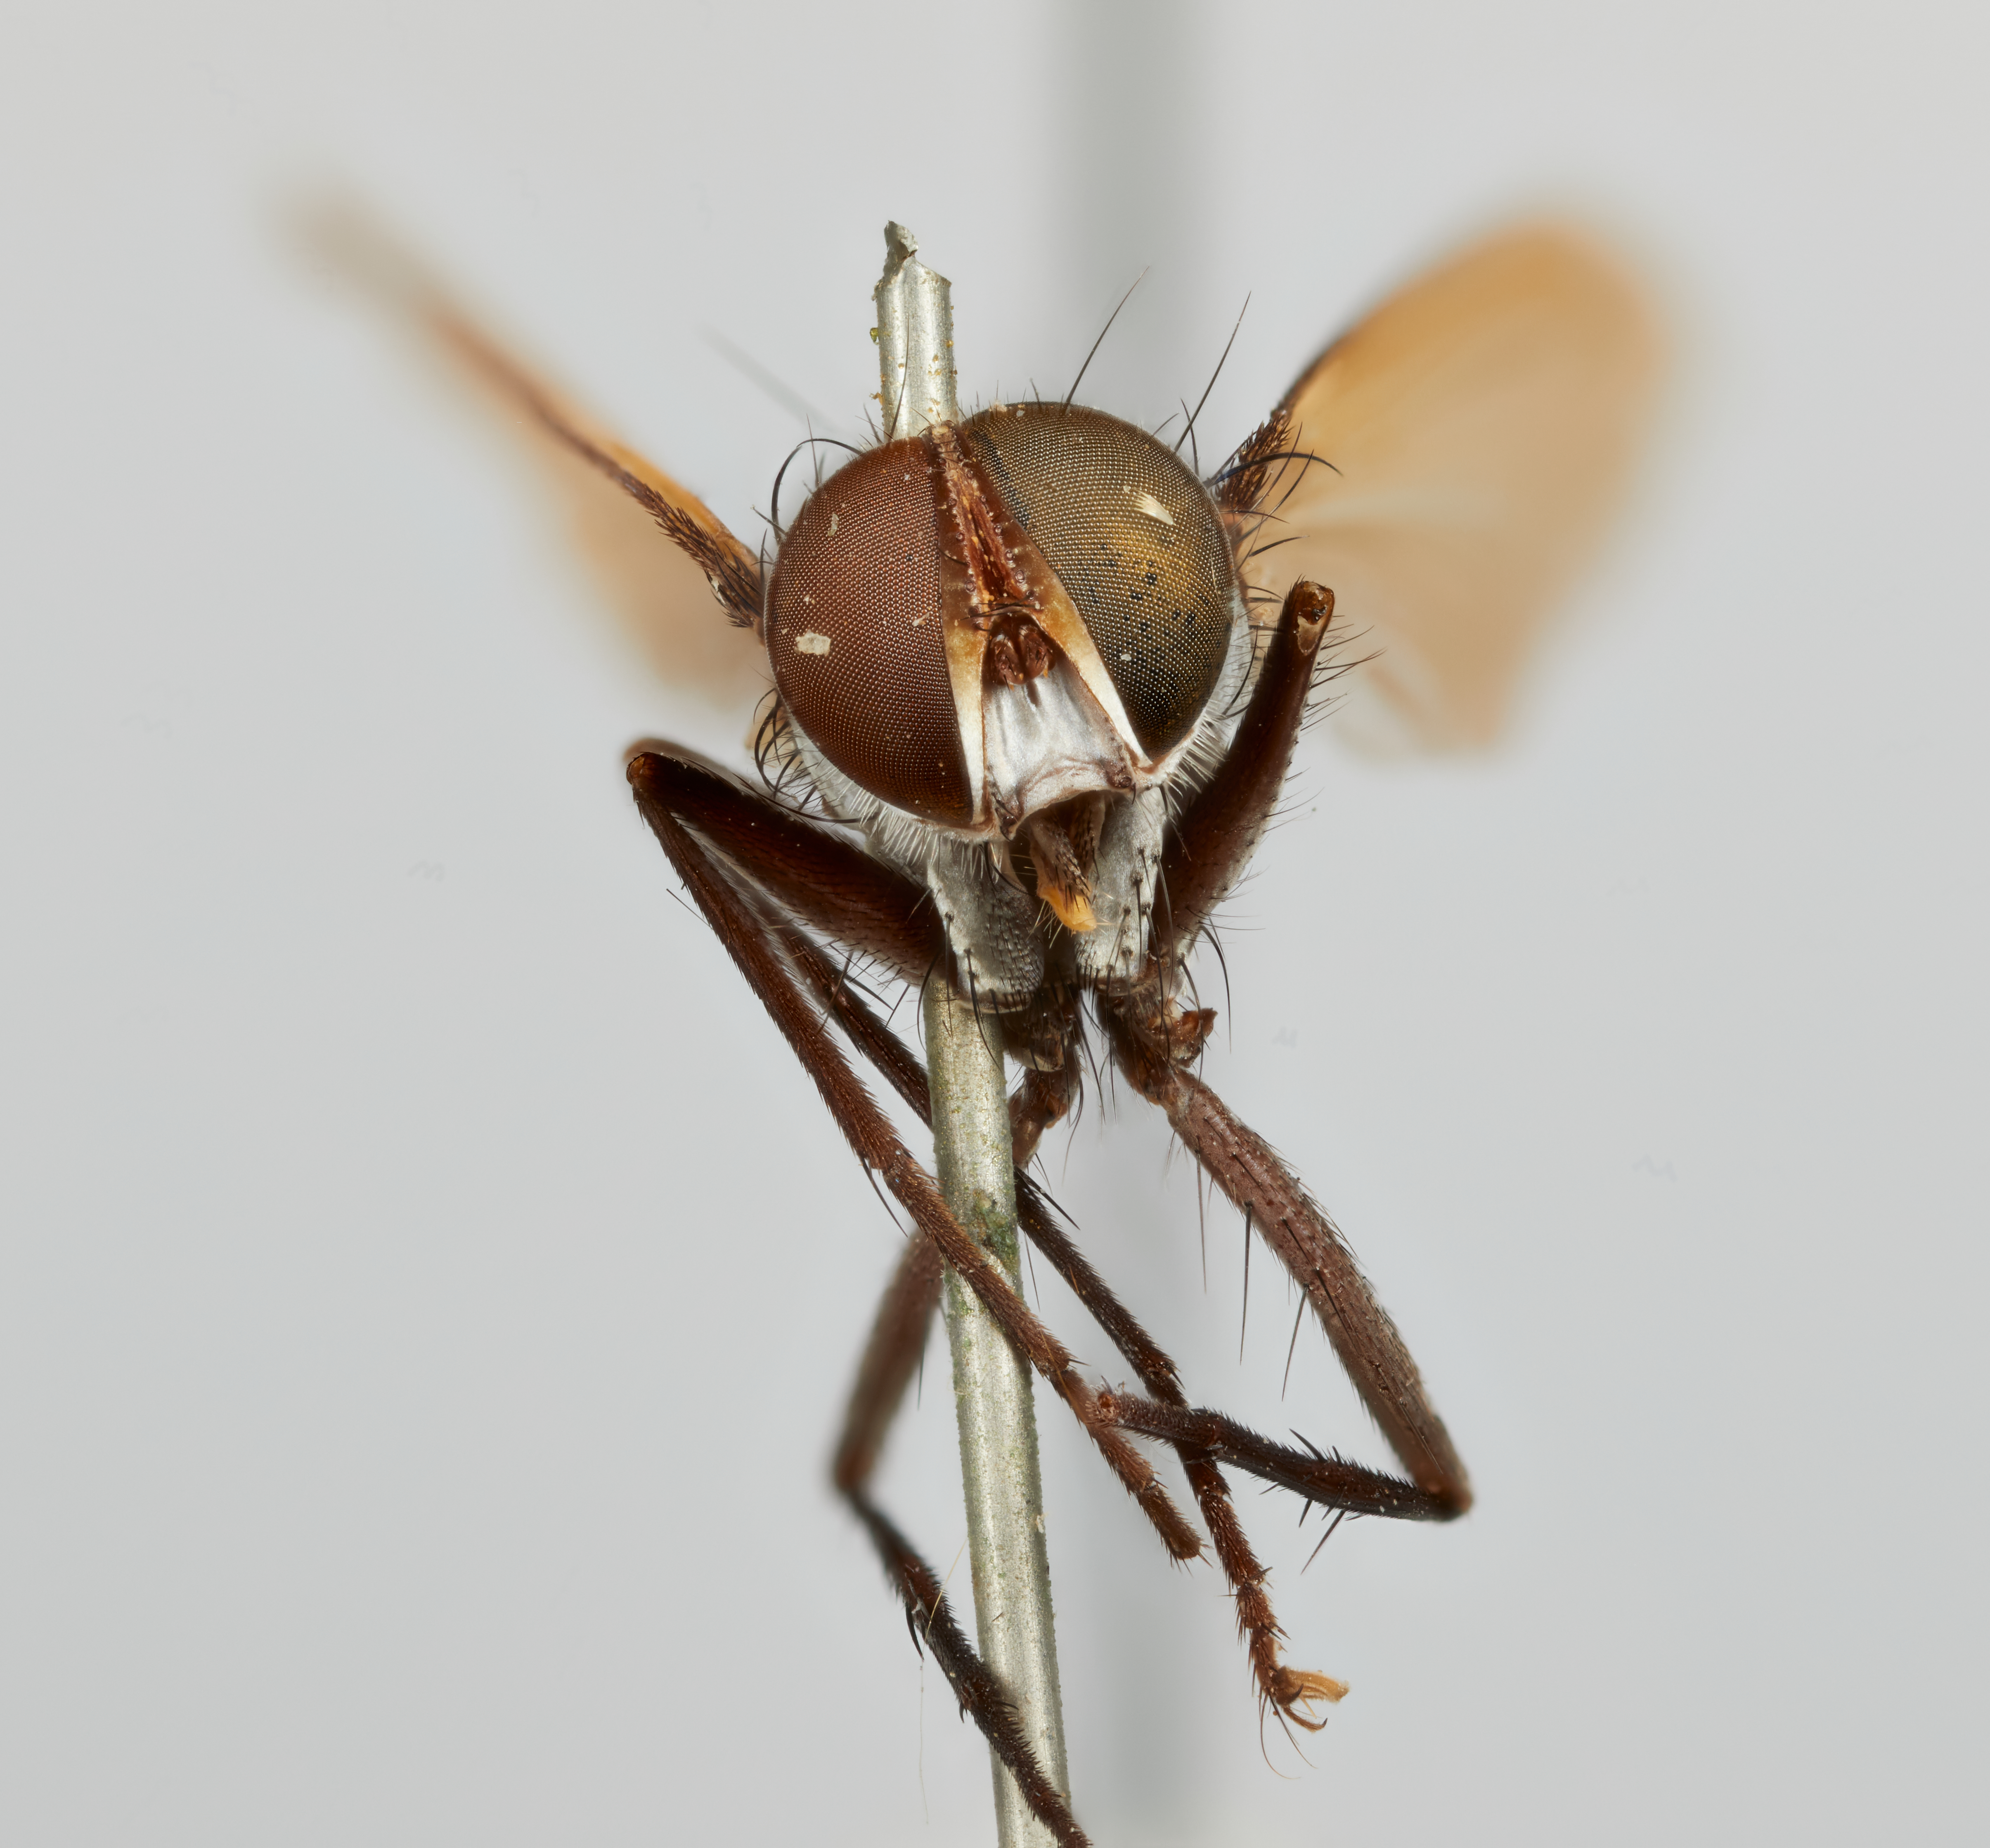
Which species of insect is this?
Eutorocca fasciata
